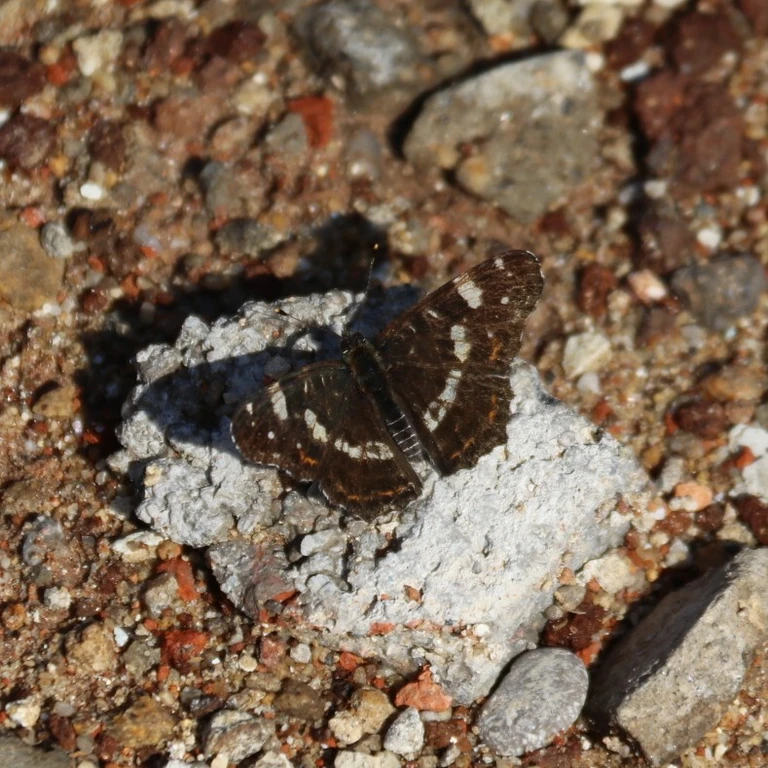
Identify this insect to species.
Araschnia levana
